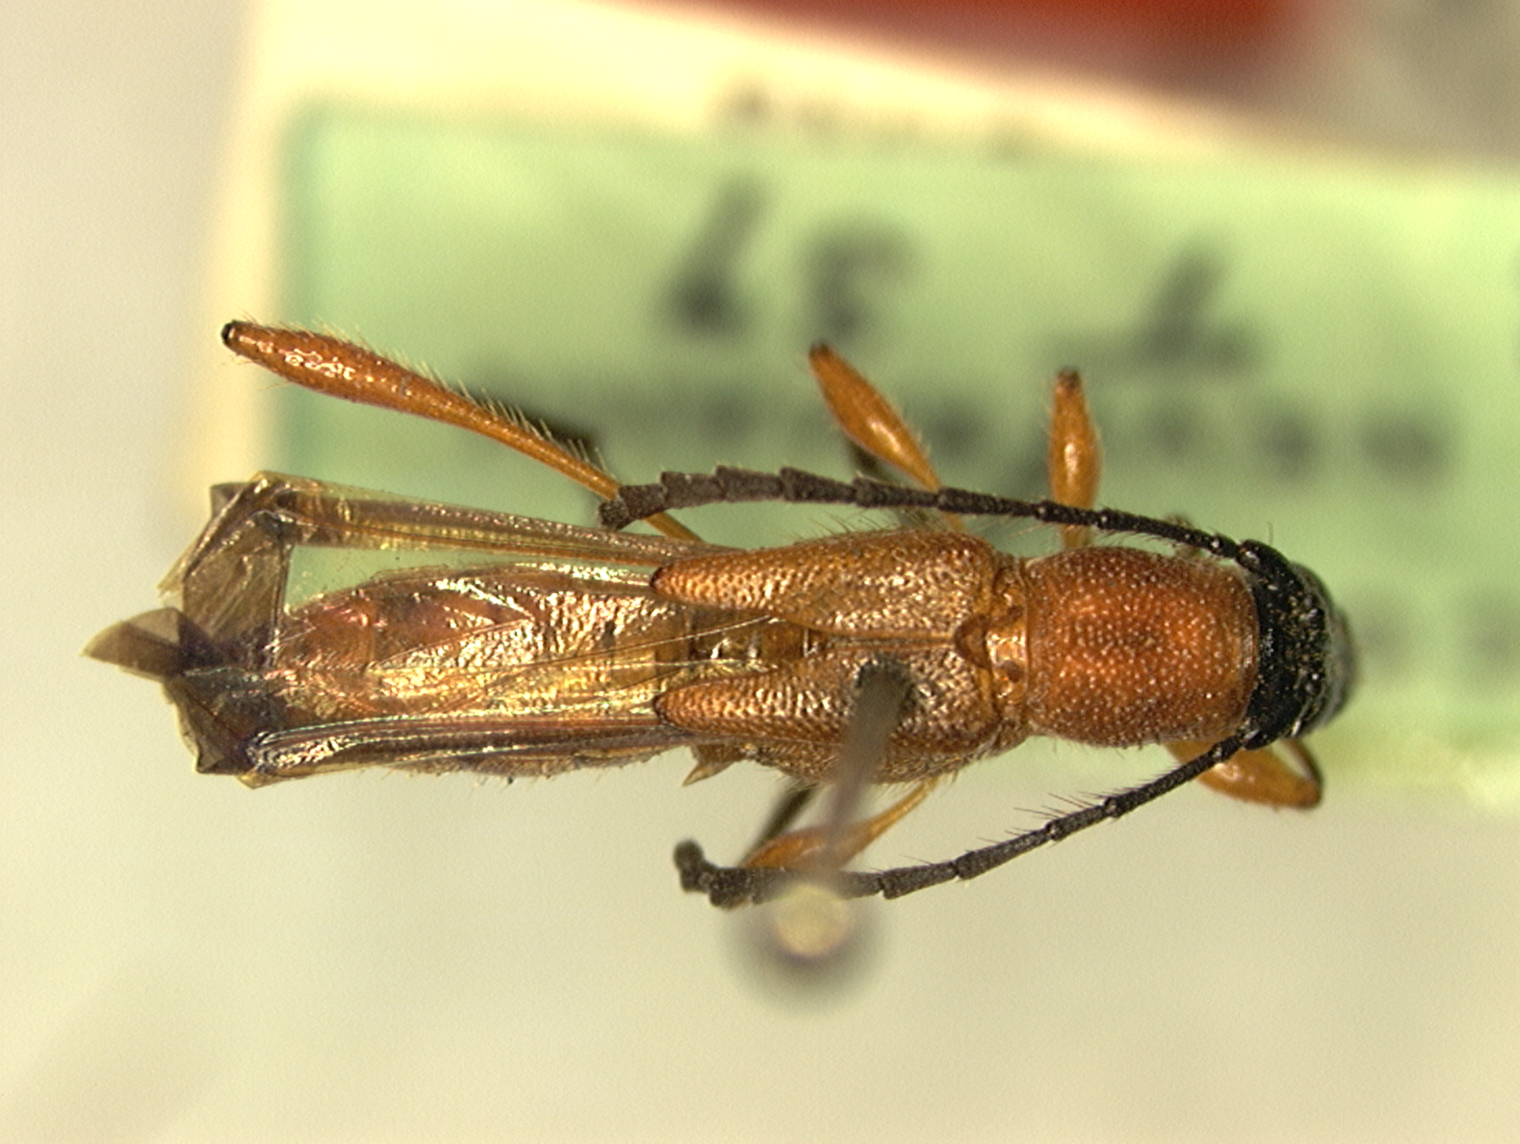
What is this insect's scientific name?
Ischasia nevermanni
